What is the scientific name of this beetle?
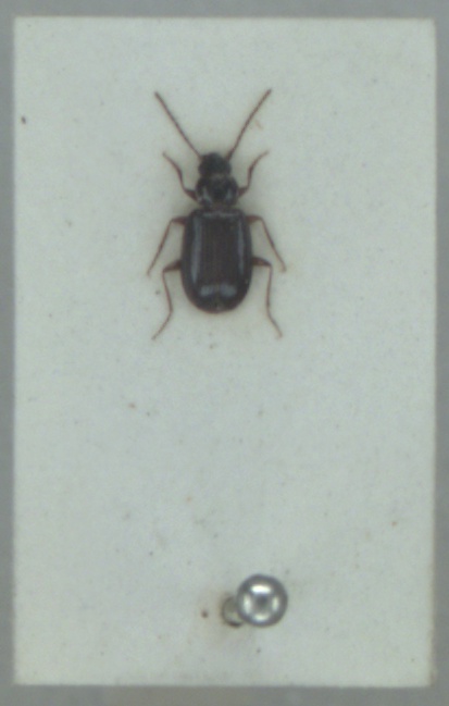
Ocys quinquestriatus
